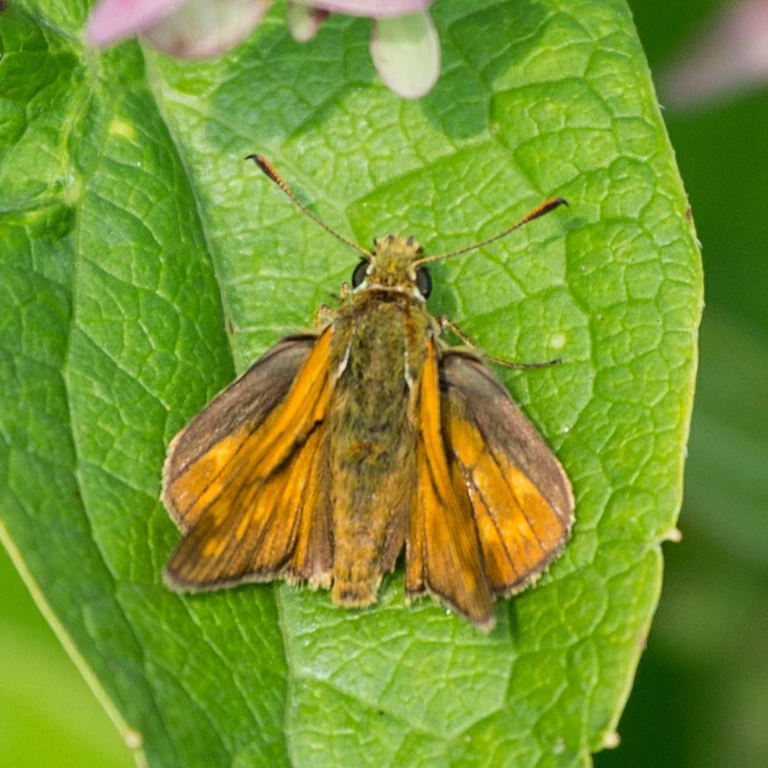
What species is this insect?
Ochlodes sylvanus (also Ochlodes venata)
